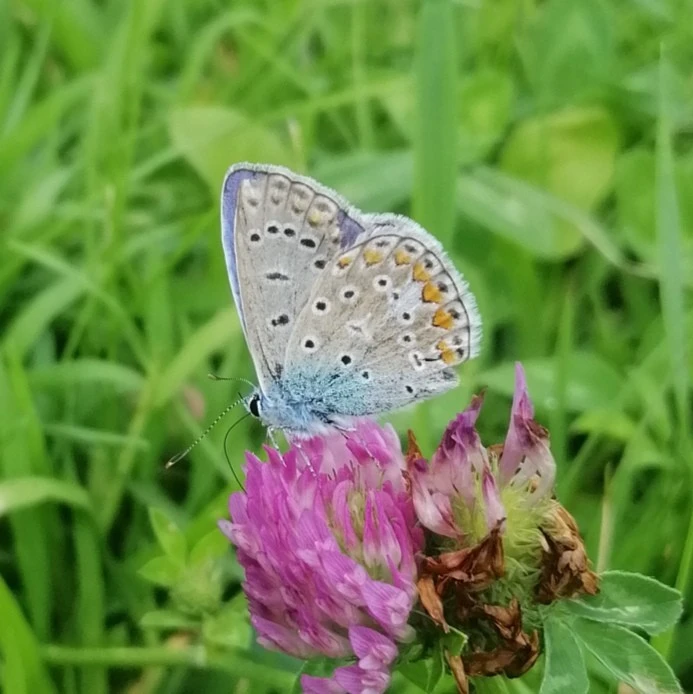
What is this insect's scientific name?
Polyommatus icarus
